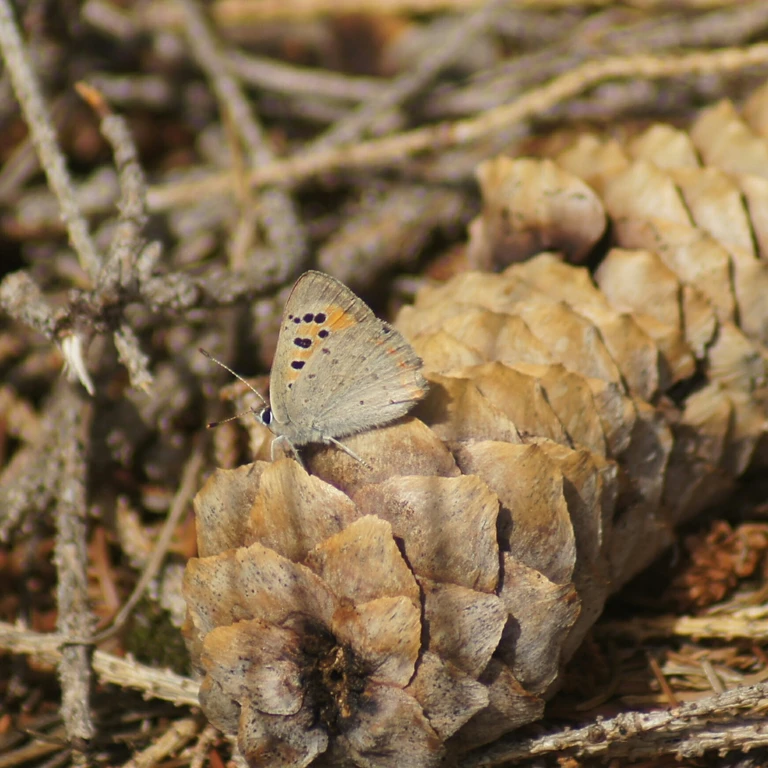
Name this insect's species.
Lycaena phlaeas
